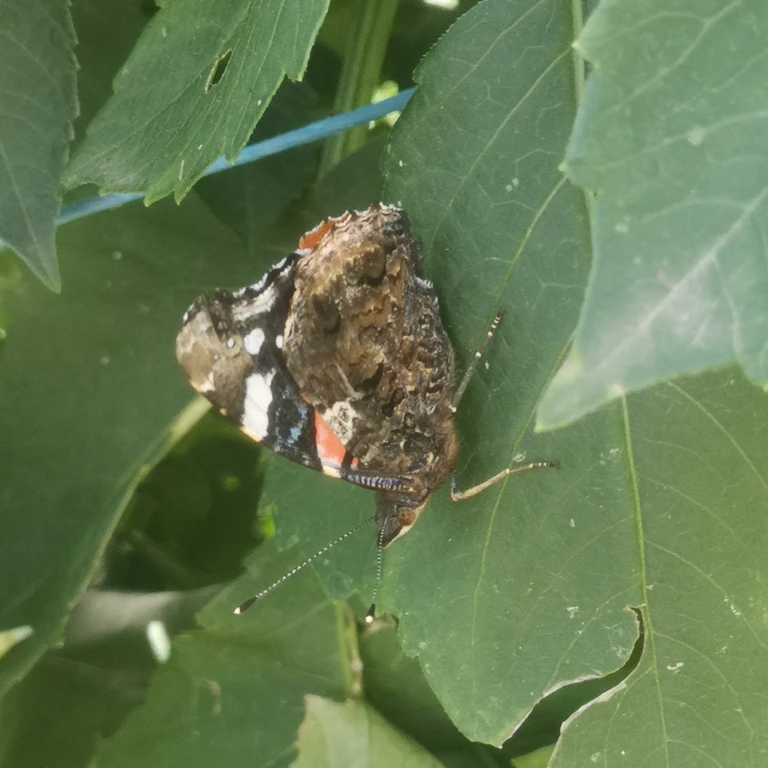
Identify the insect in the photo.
Vanessa atalanta
